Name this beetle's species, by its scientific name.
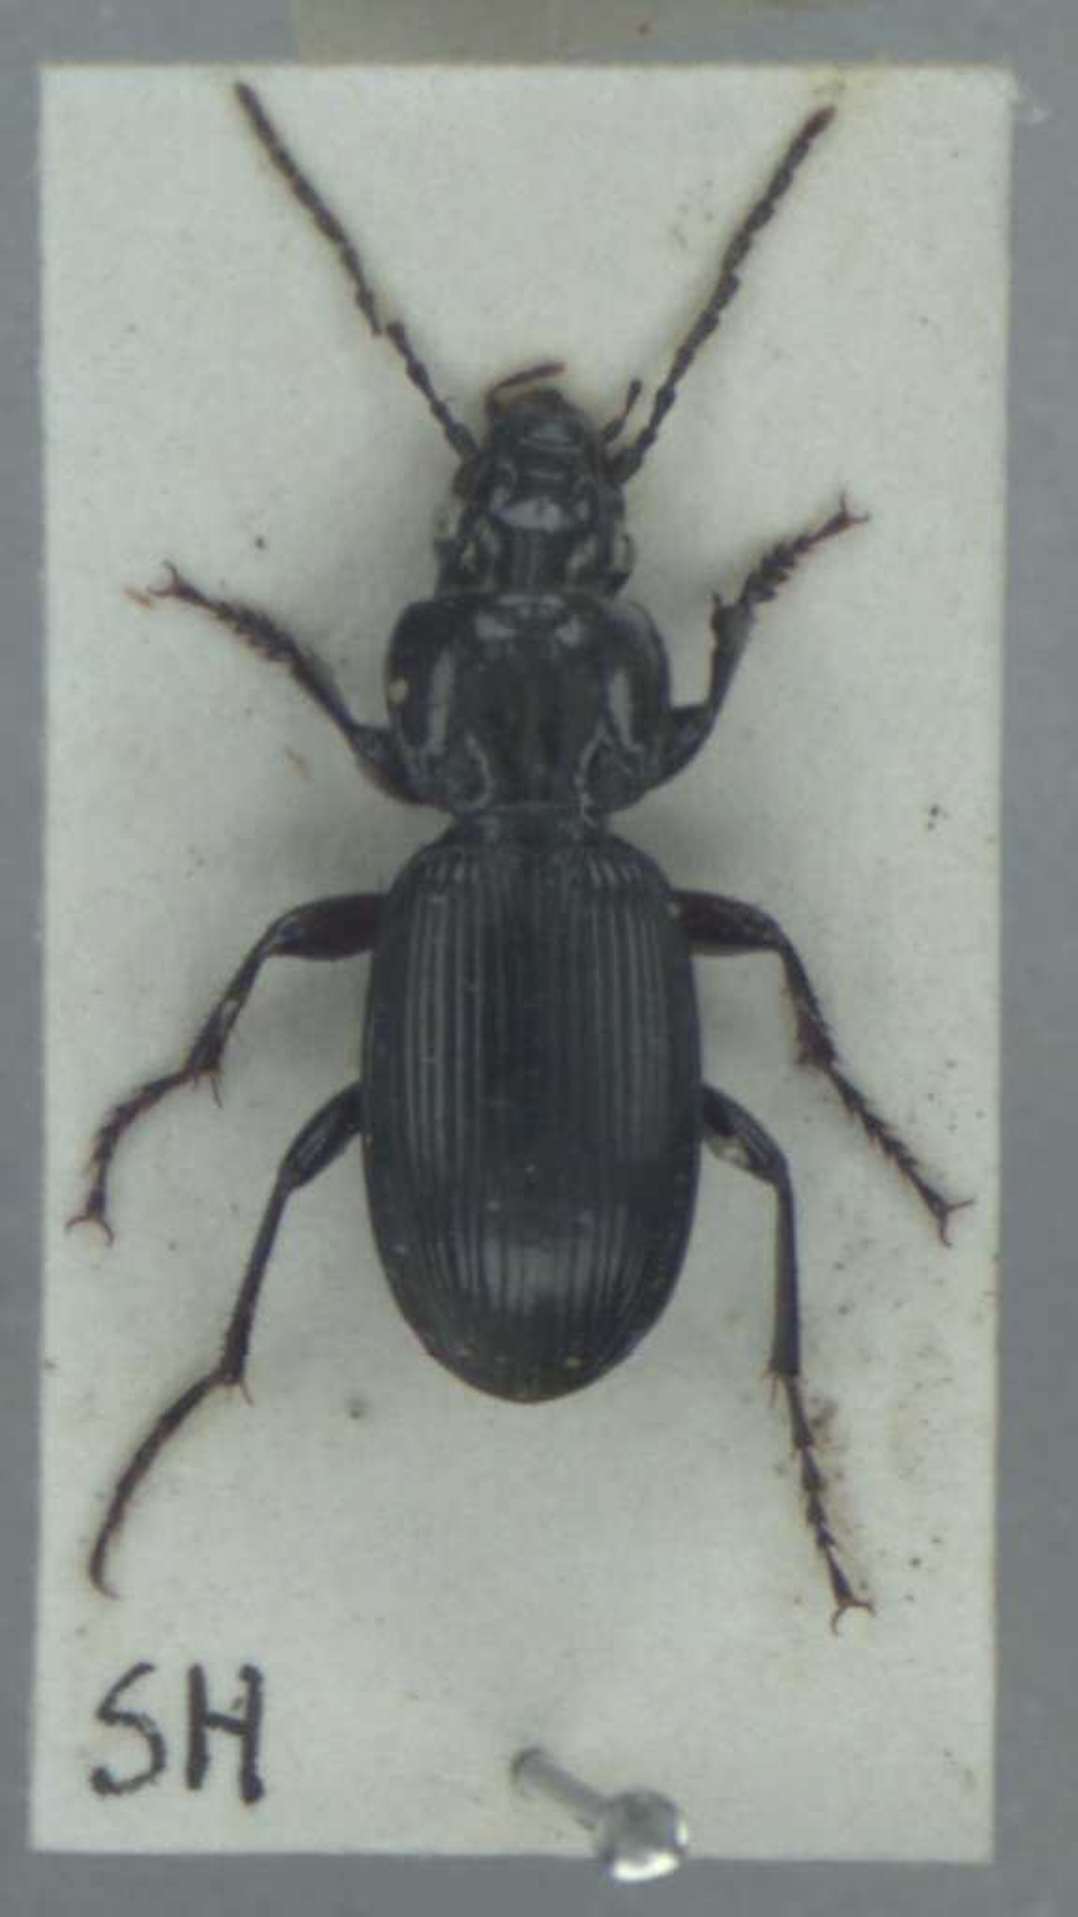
Pterostichus madidus
